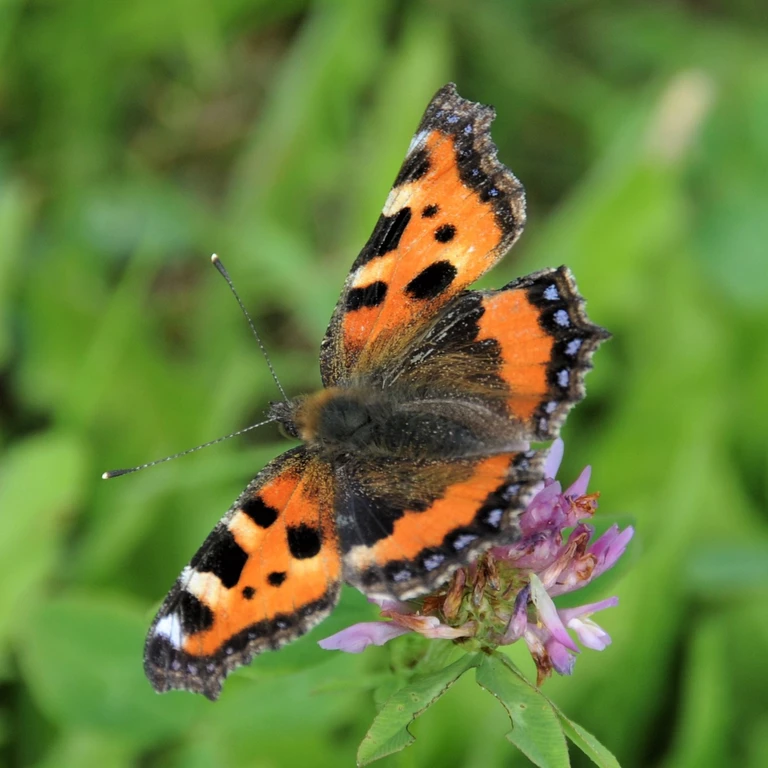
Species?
Aglais urticae
